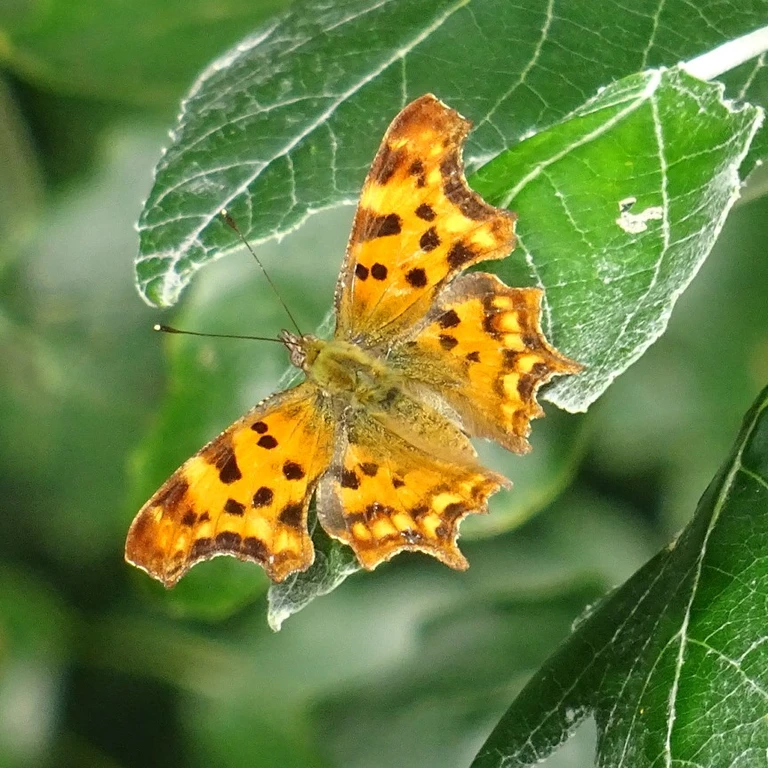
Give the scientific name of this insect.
Polygonia c-album
